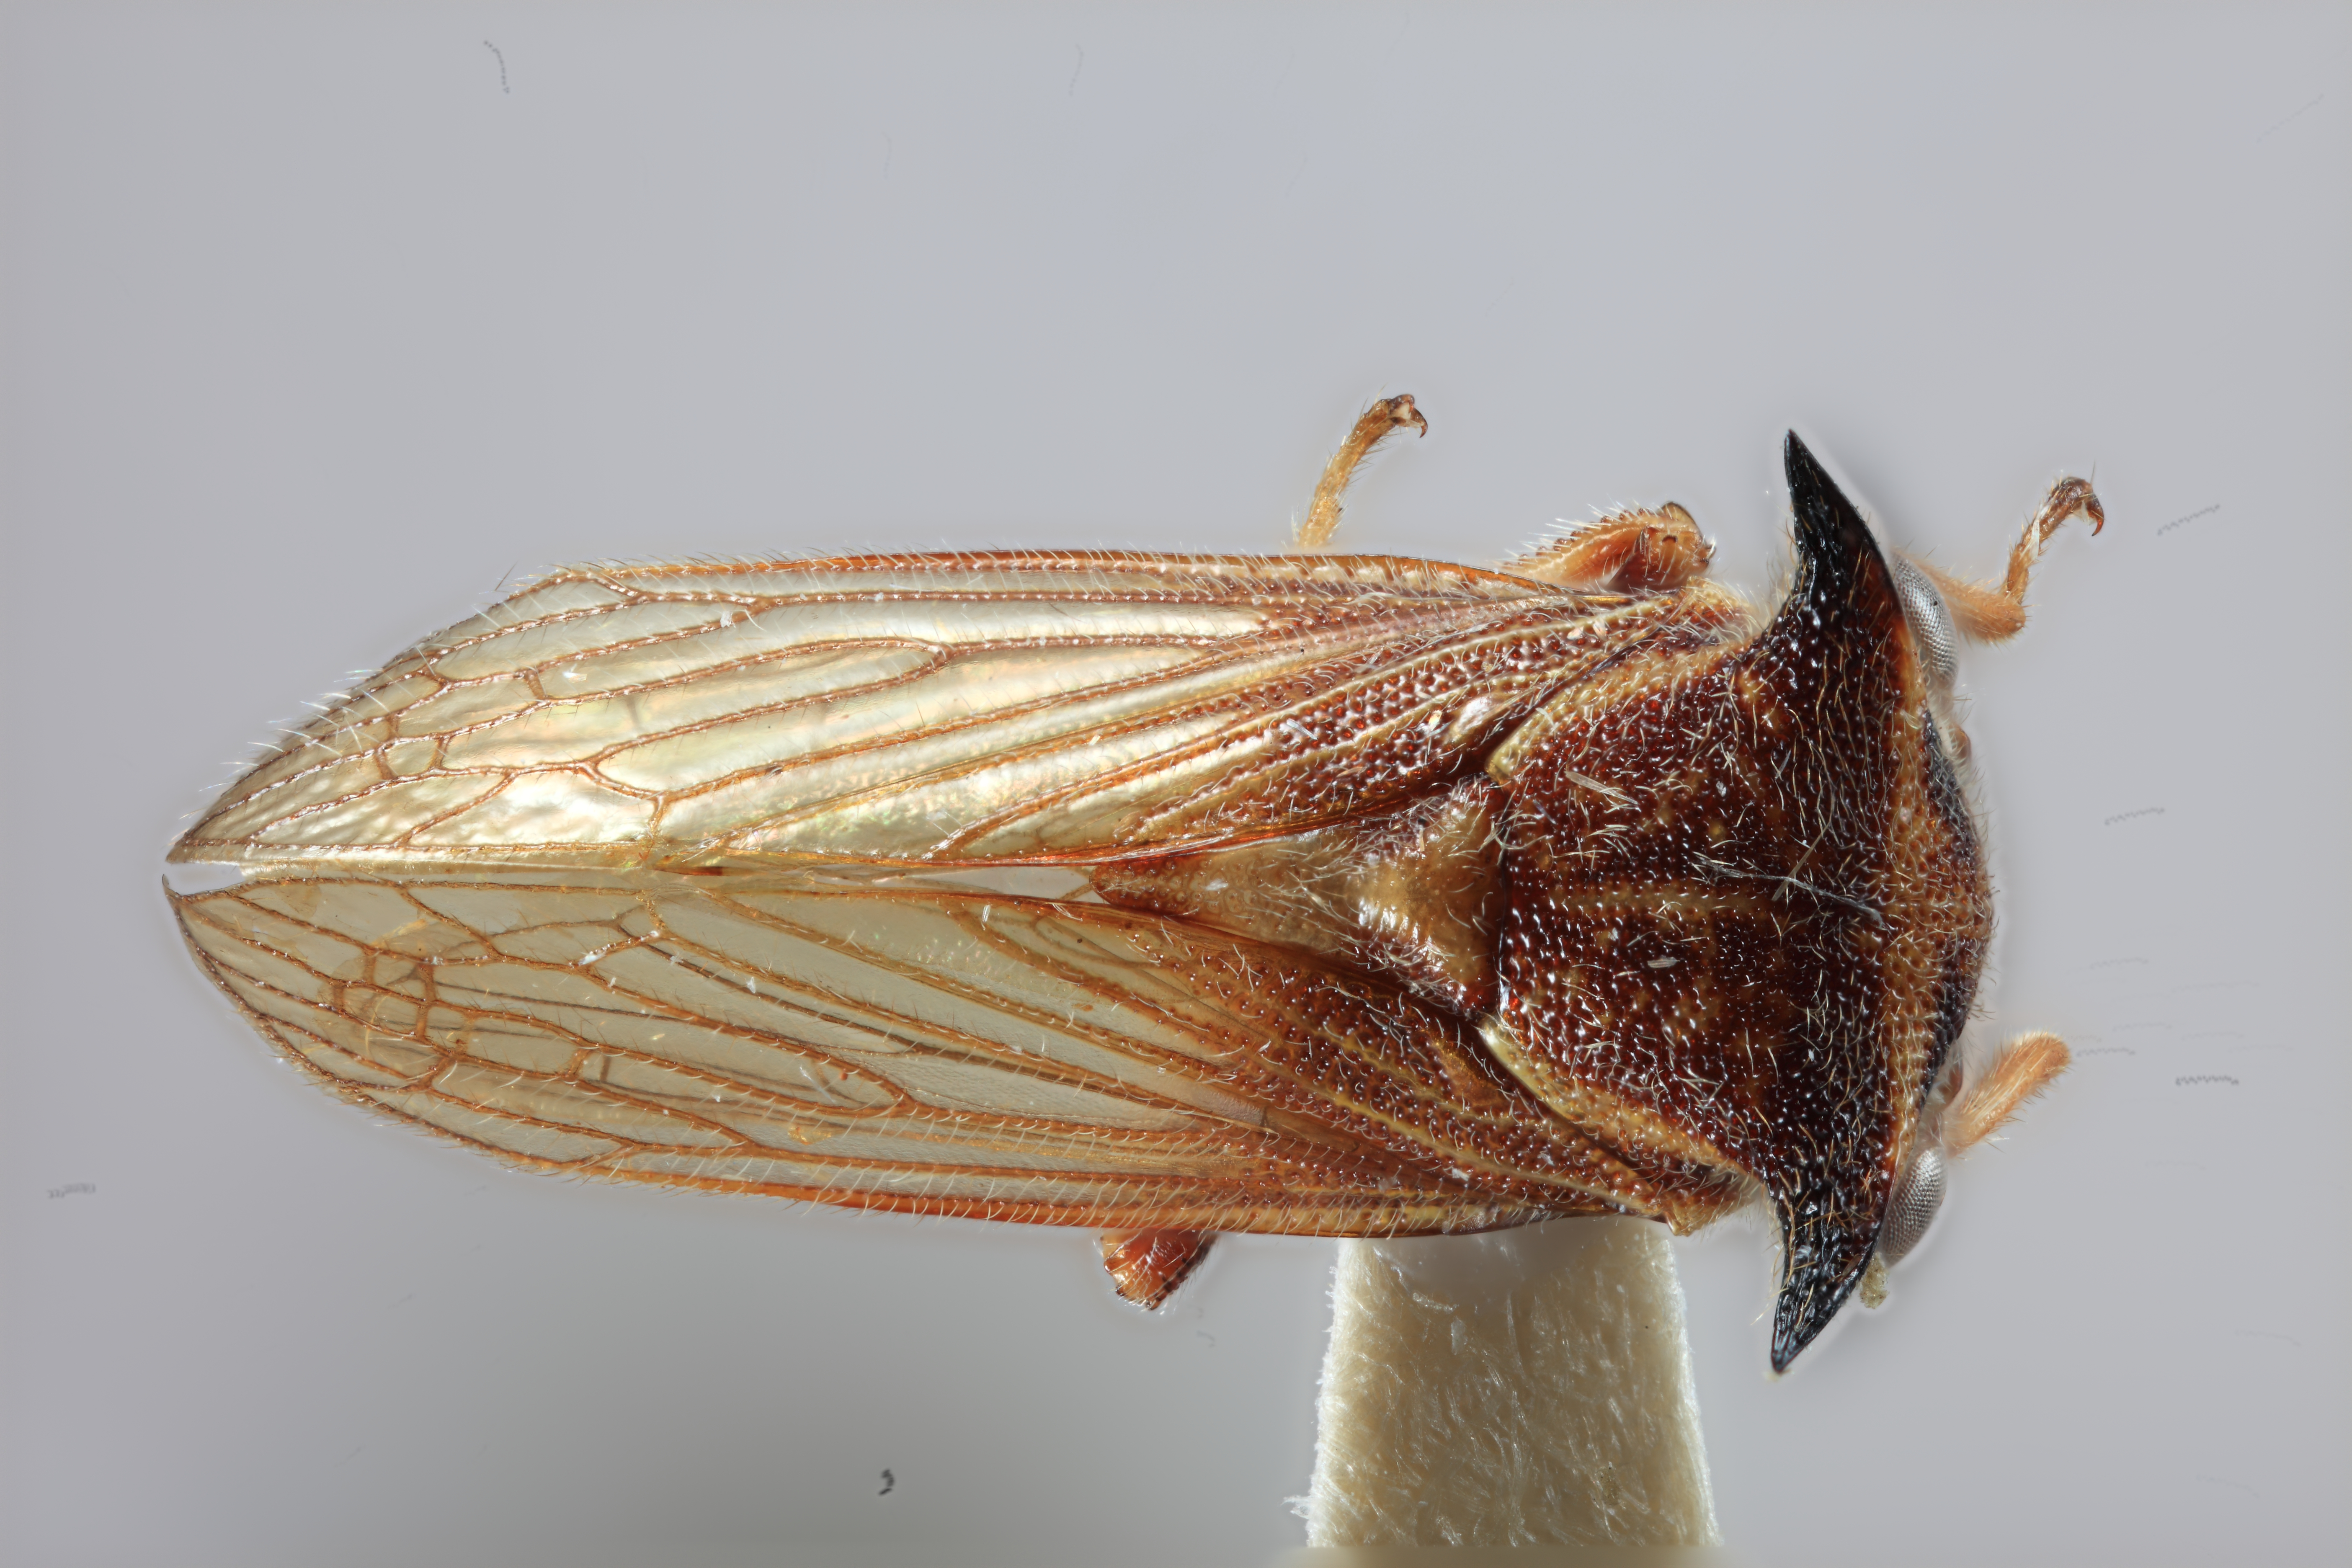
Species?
Tolania dira
